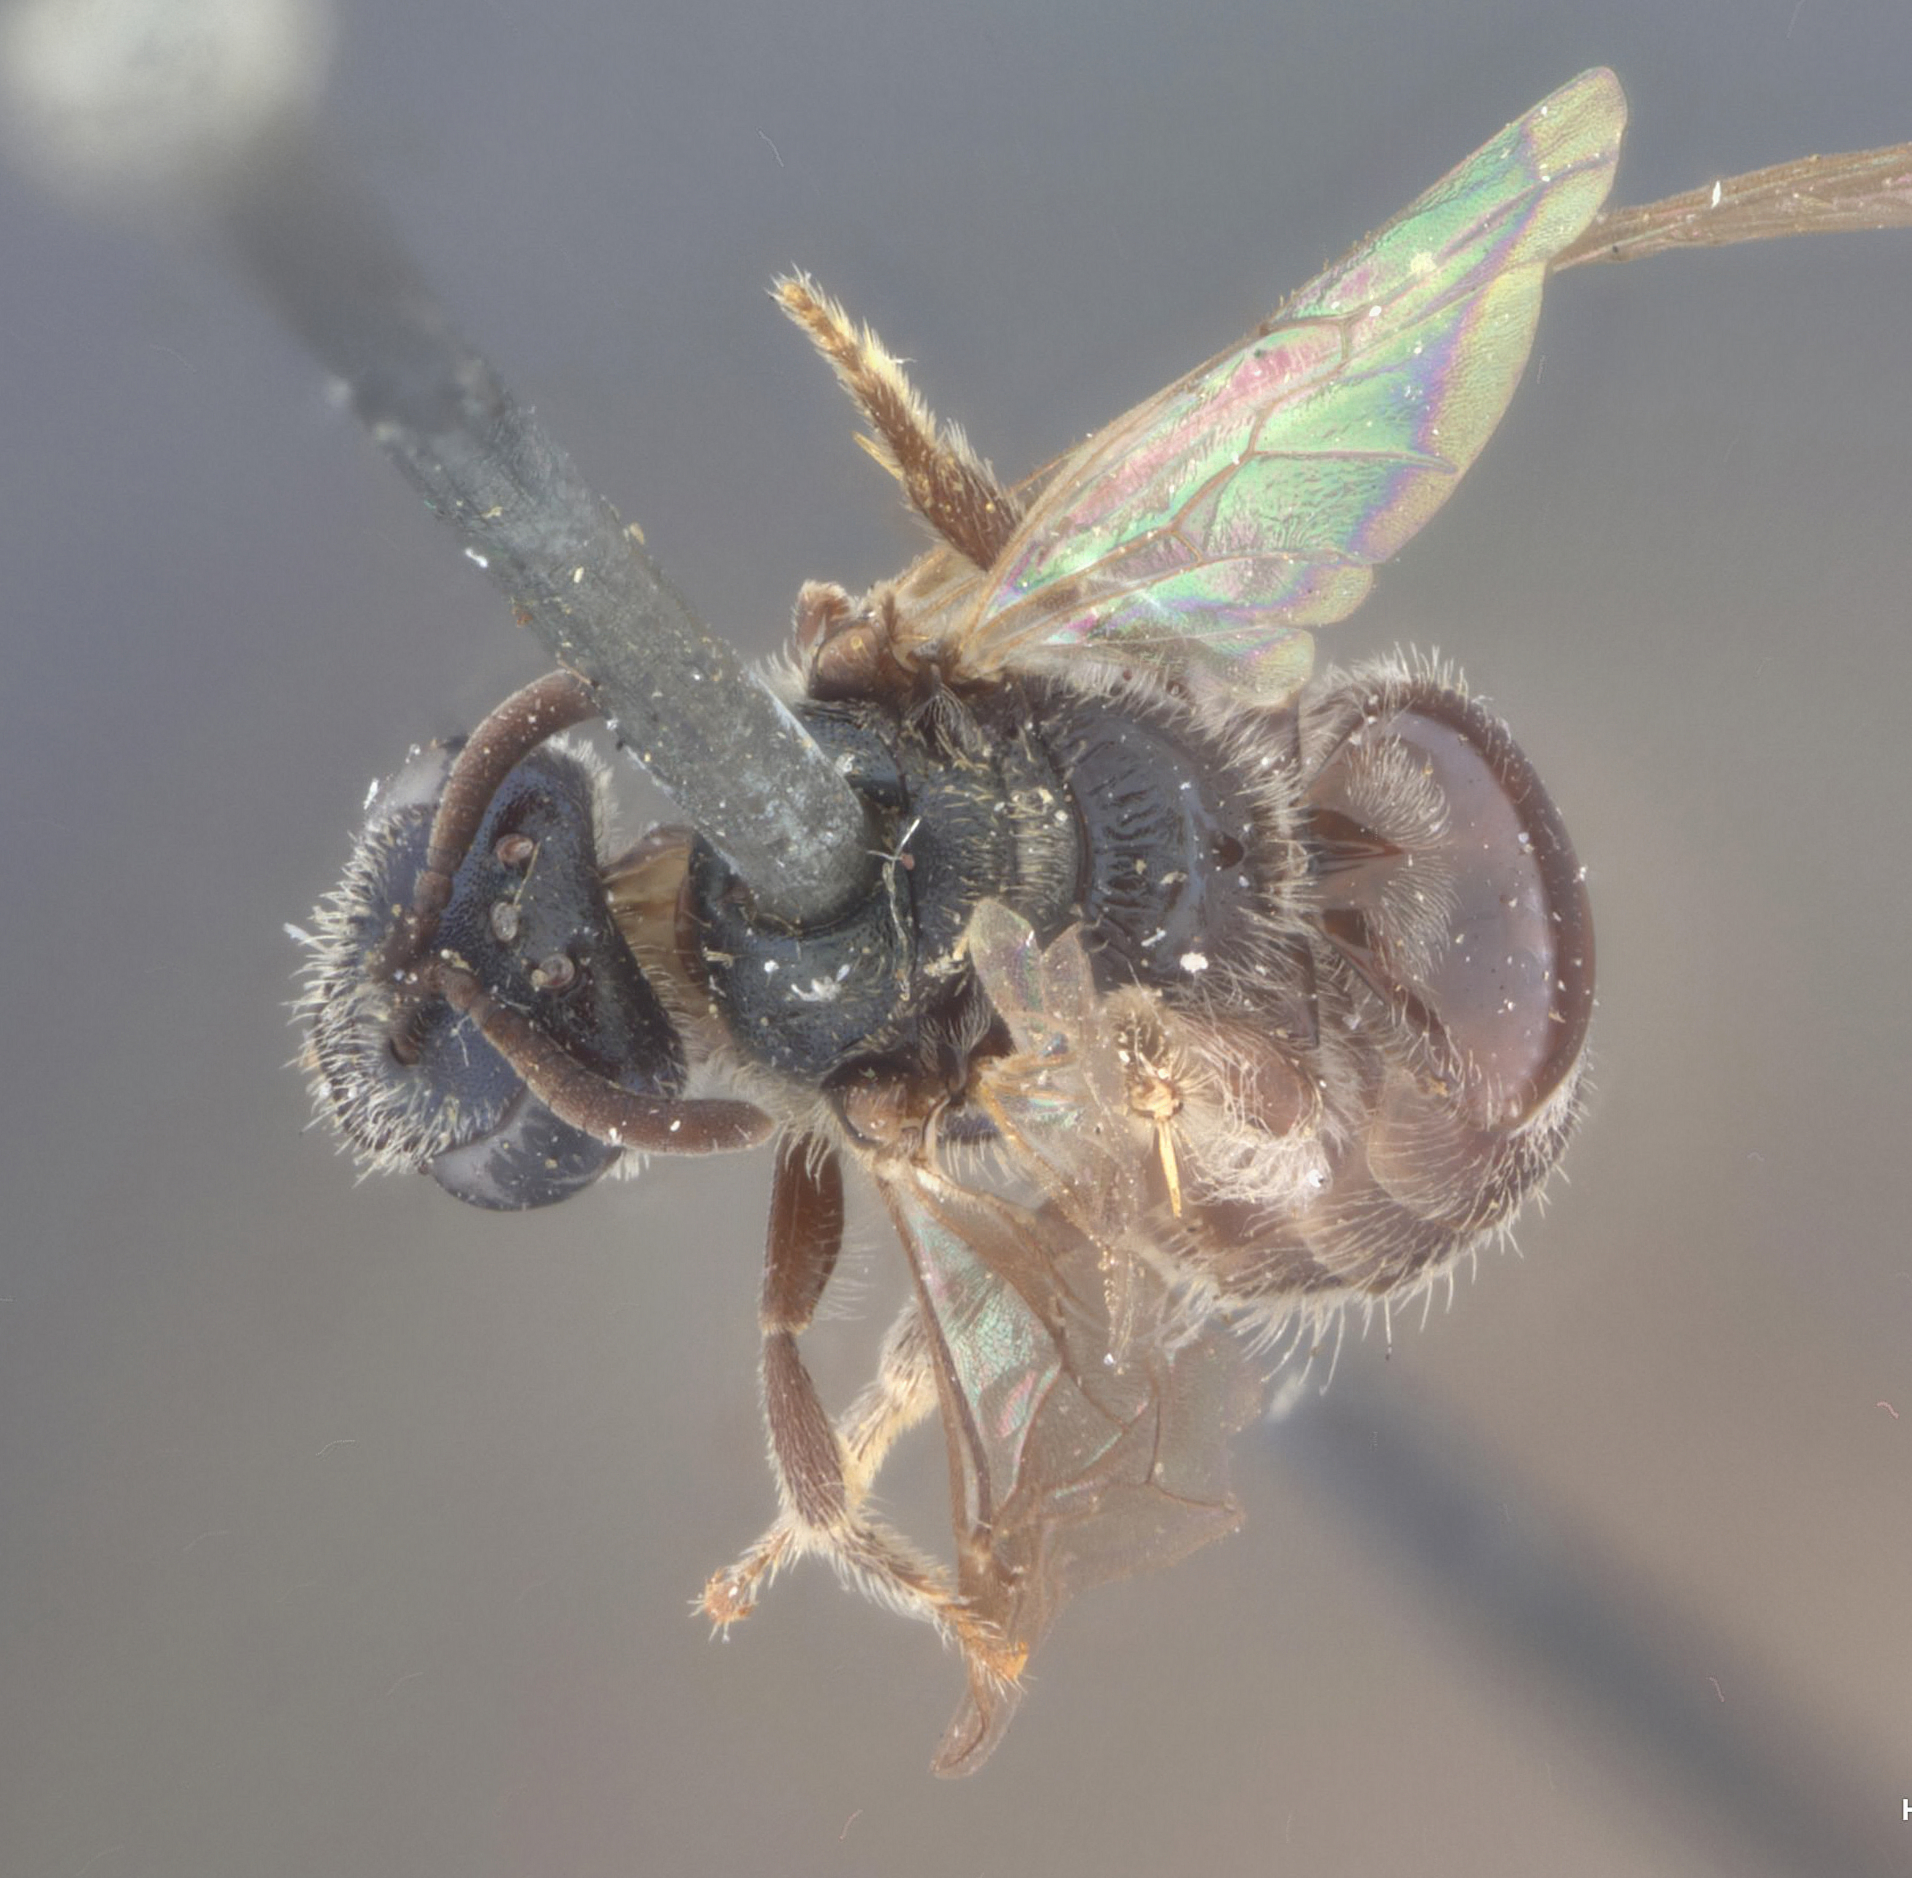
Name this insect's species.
Halictus meritus
